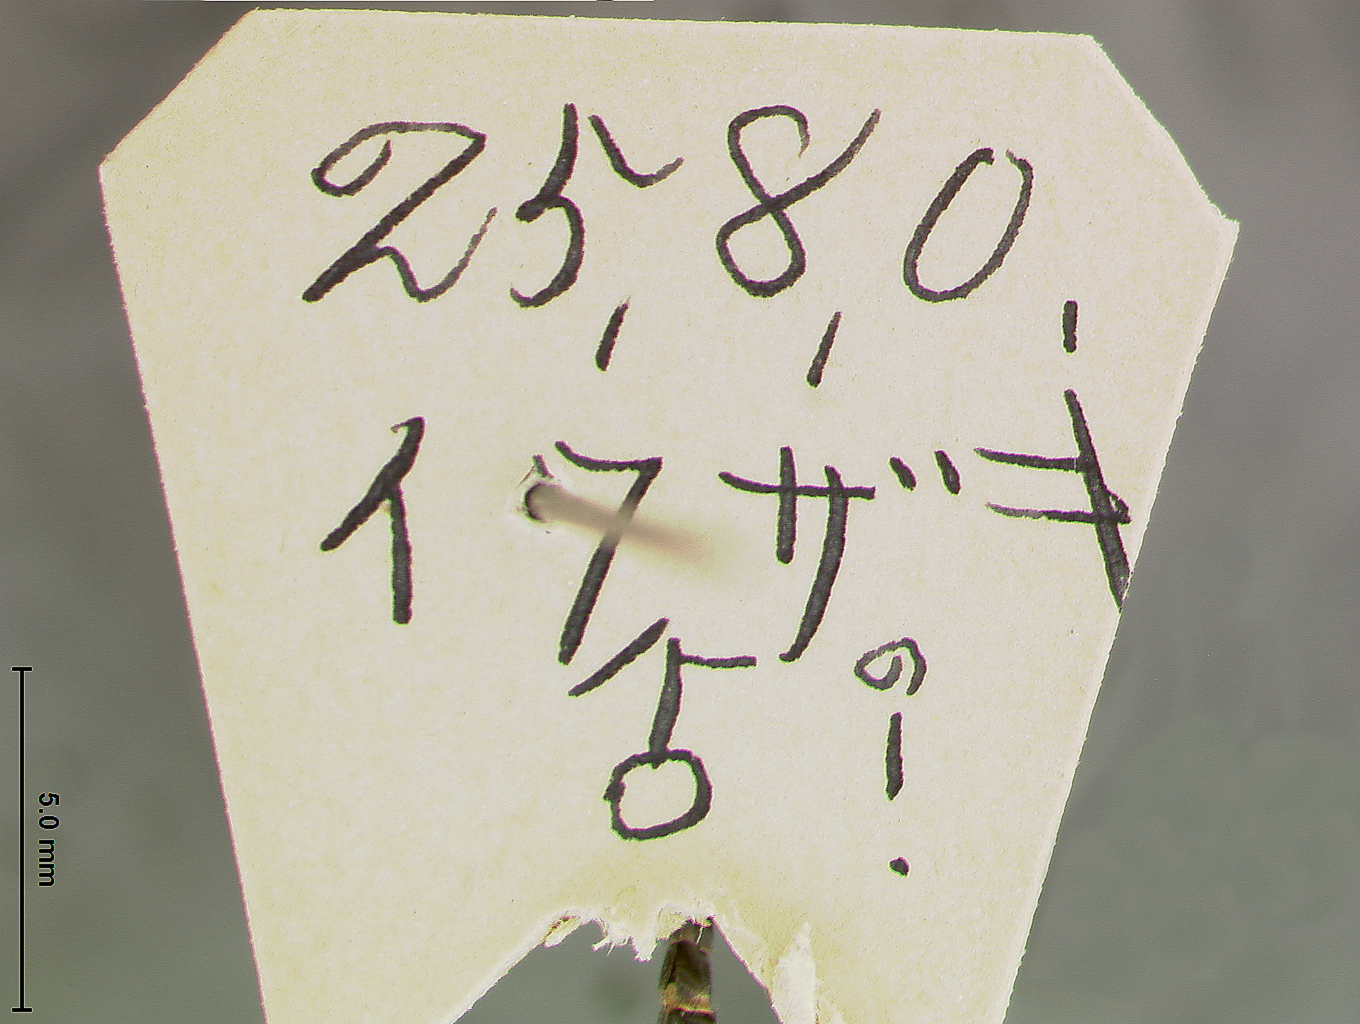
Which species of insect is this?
Leptogaster basilaris
